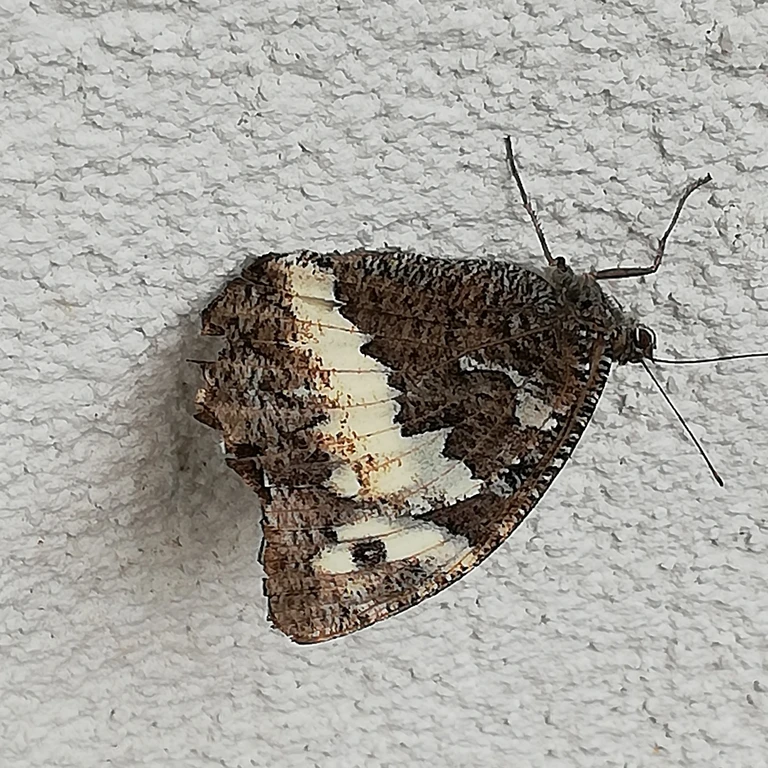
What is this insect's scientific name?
Brintesia circe
